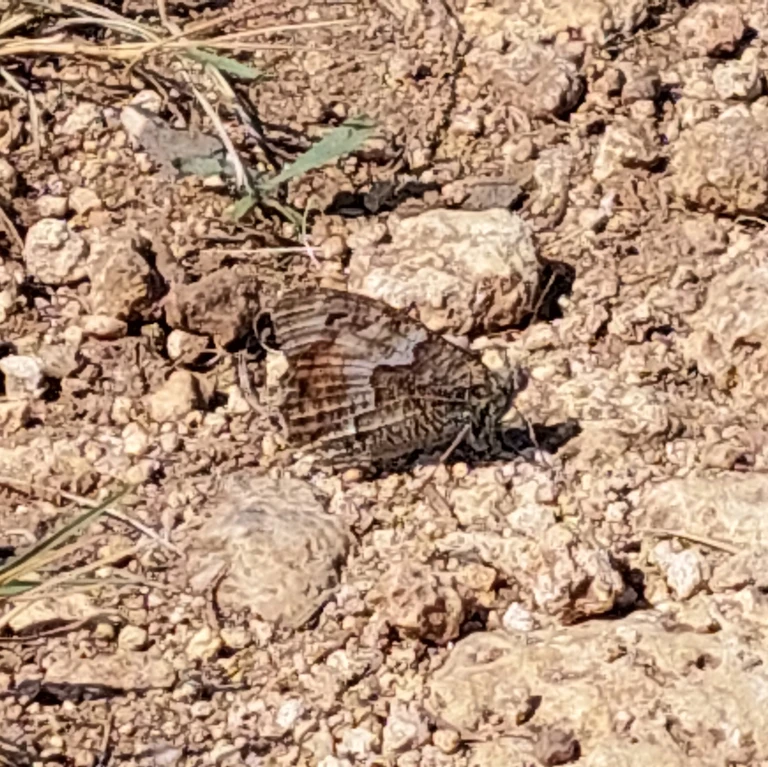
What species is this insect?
Hipparchia semele
